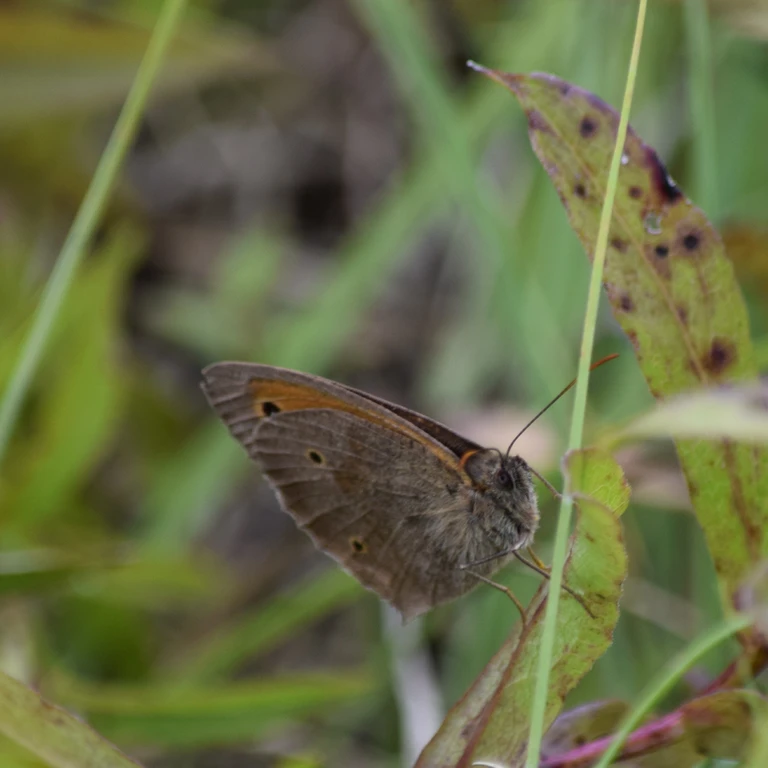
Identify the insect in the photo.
Maniola jurtina
